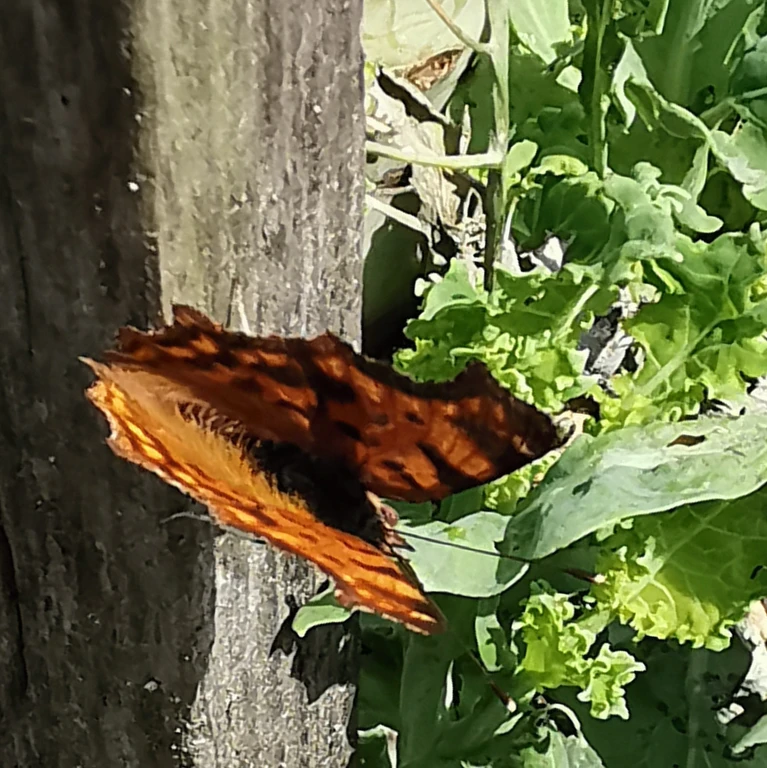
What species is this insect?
Polygonia c-album
